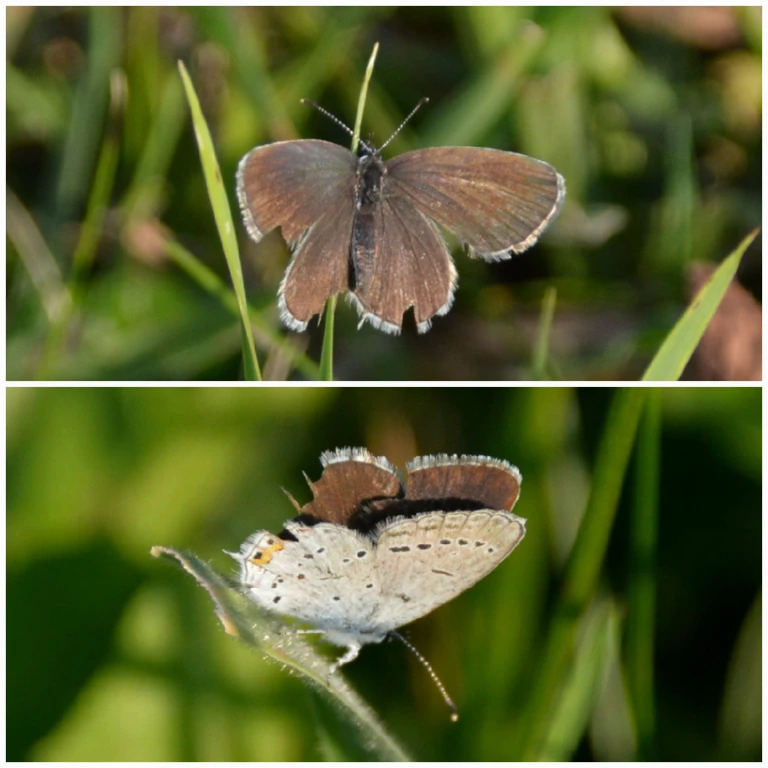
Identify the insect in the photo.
Cupido argiades (also Elkalyce argiades)
